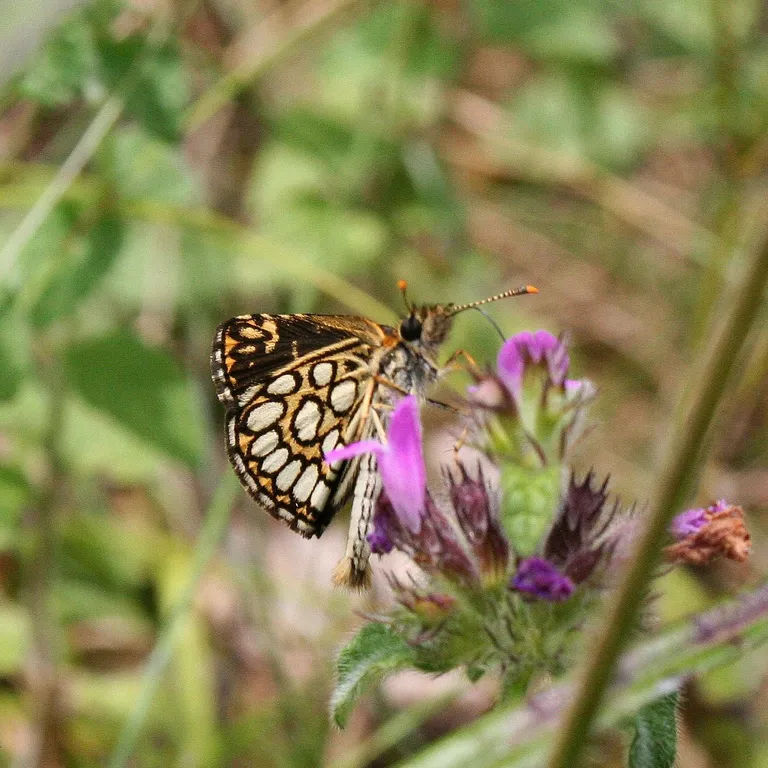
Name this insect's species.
Heteropterus morpheus
